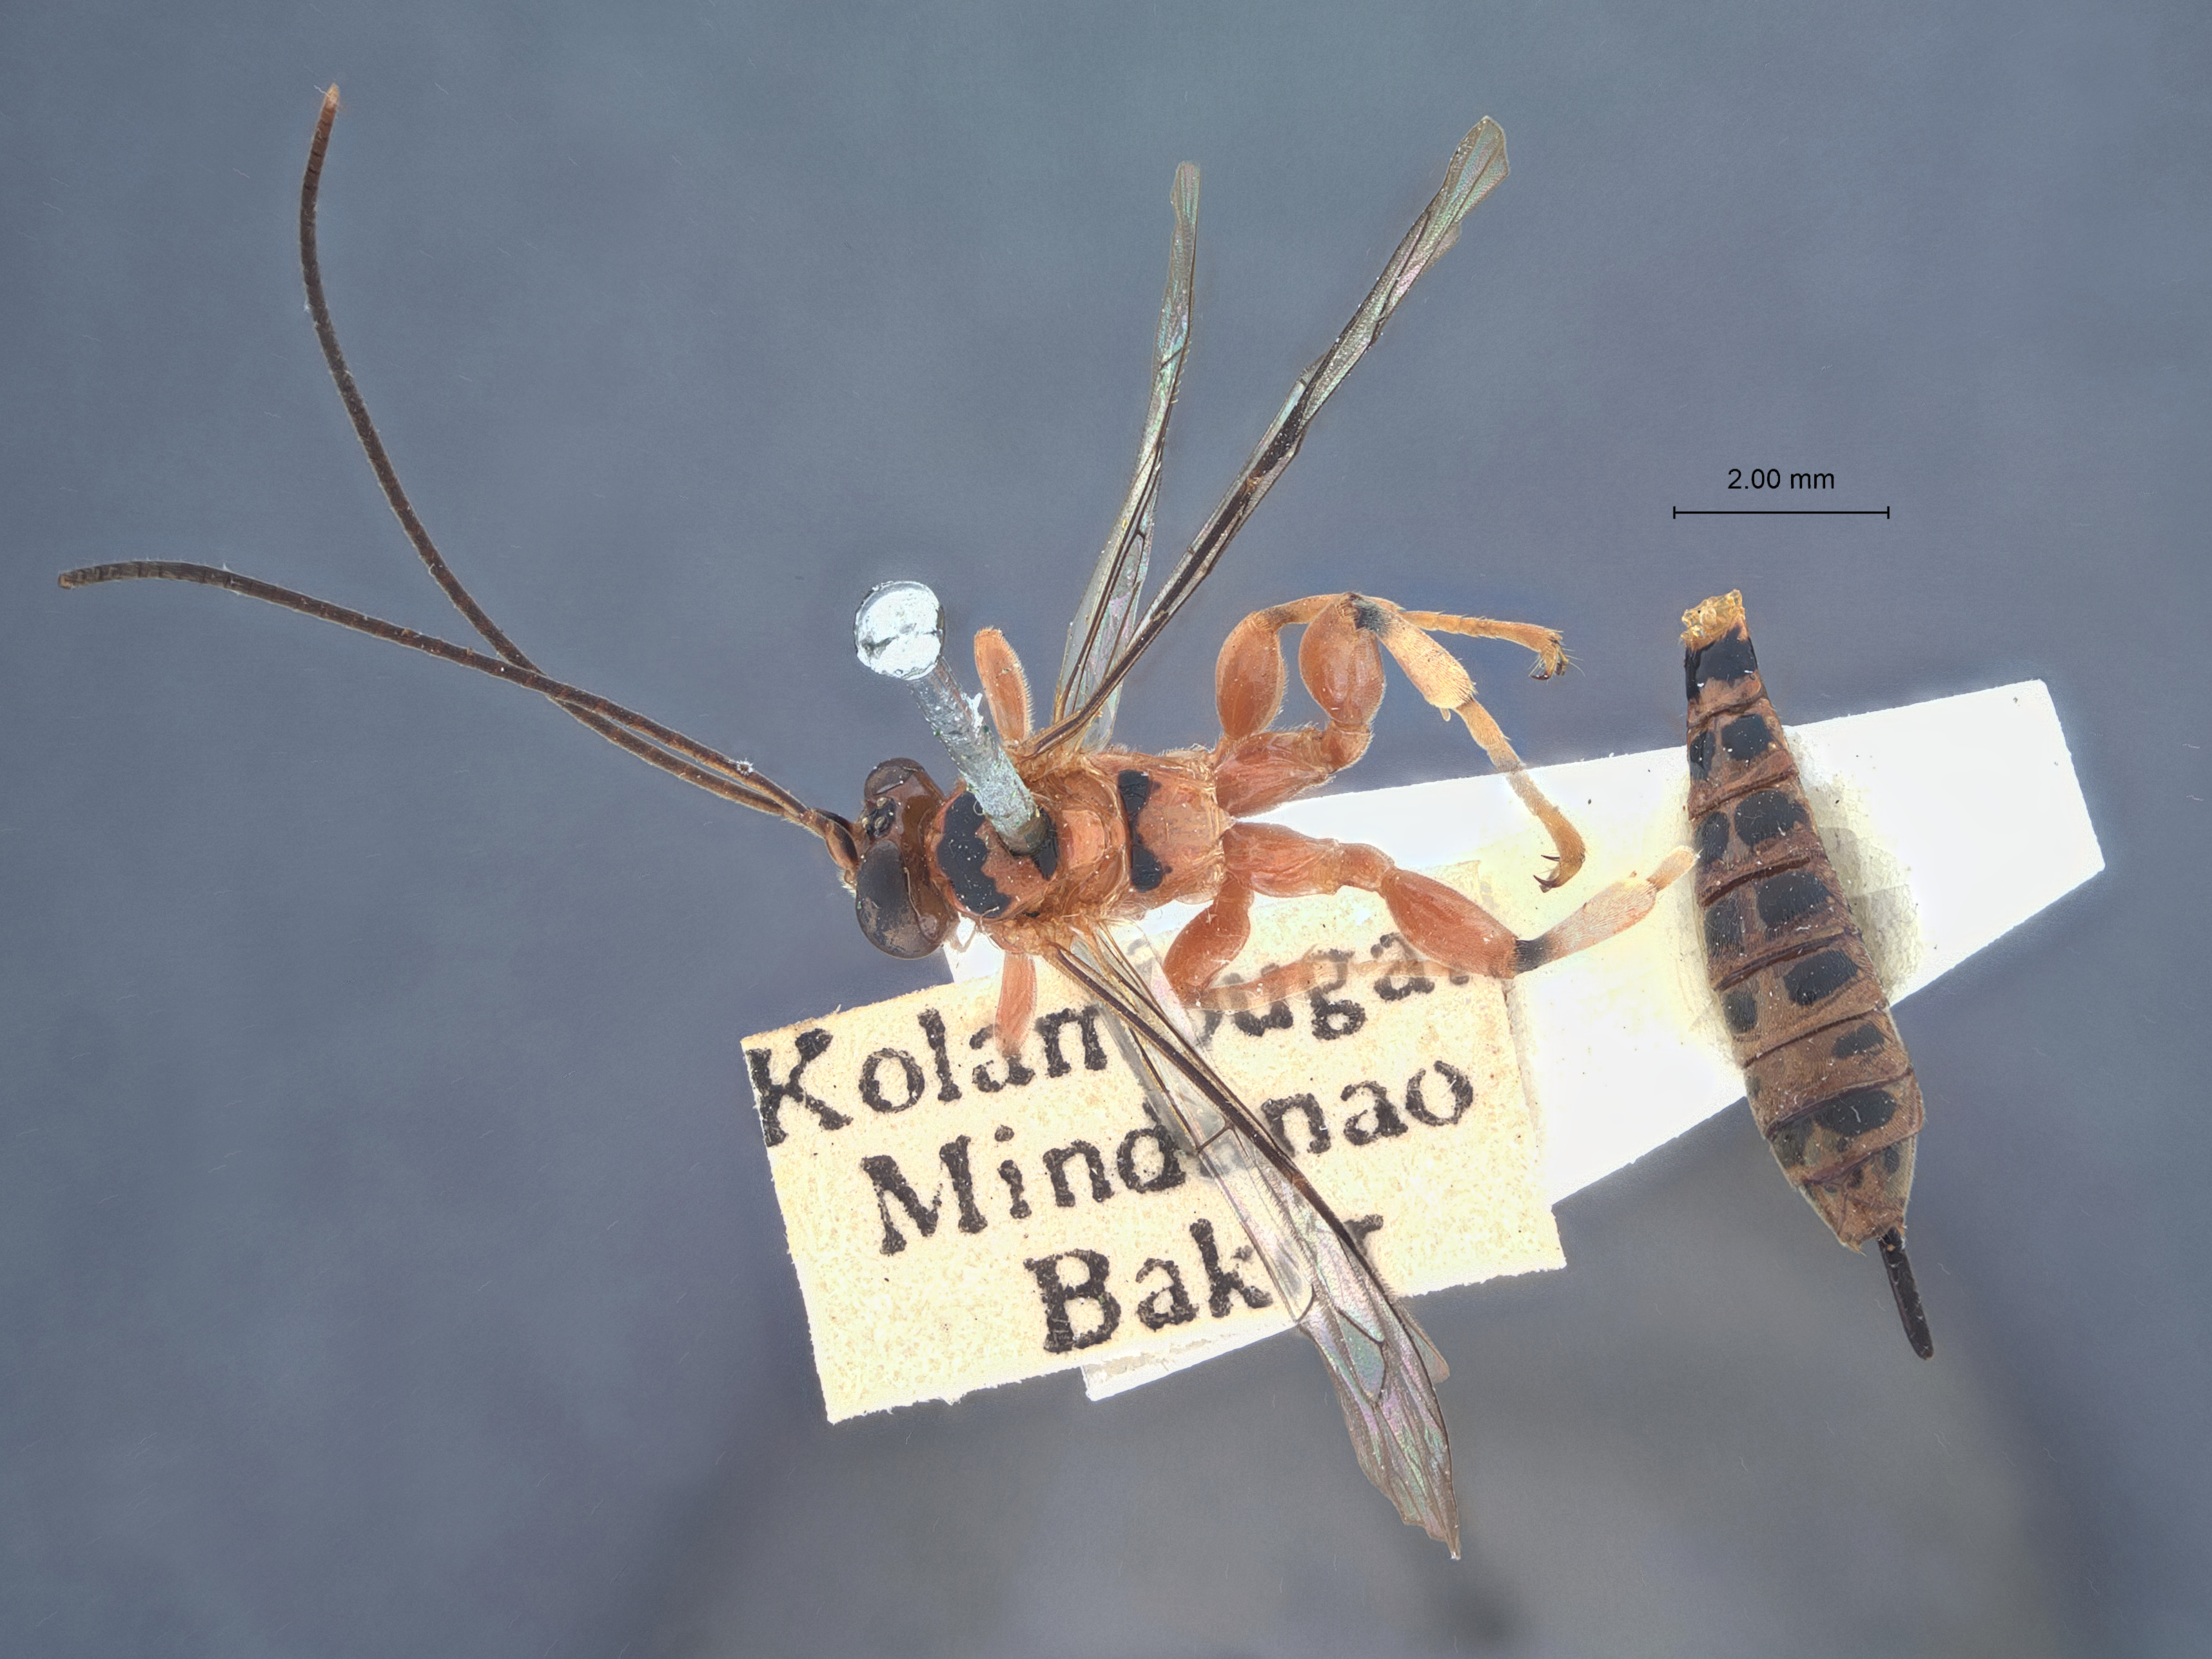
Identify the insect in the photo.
Xanthopimpla walshae
